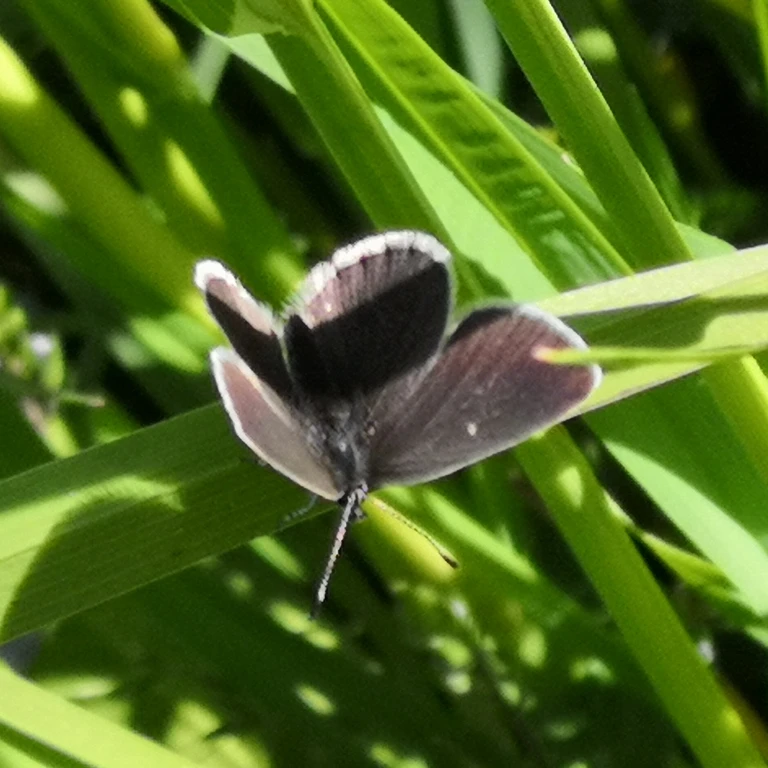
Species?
Cupido minimus
